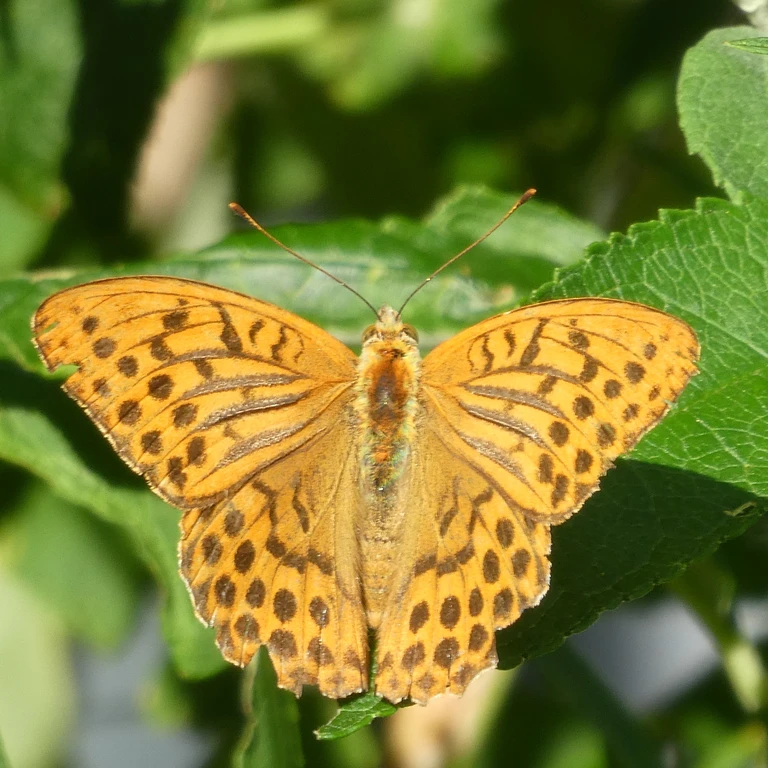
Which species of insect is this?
Argynnis paphia
